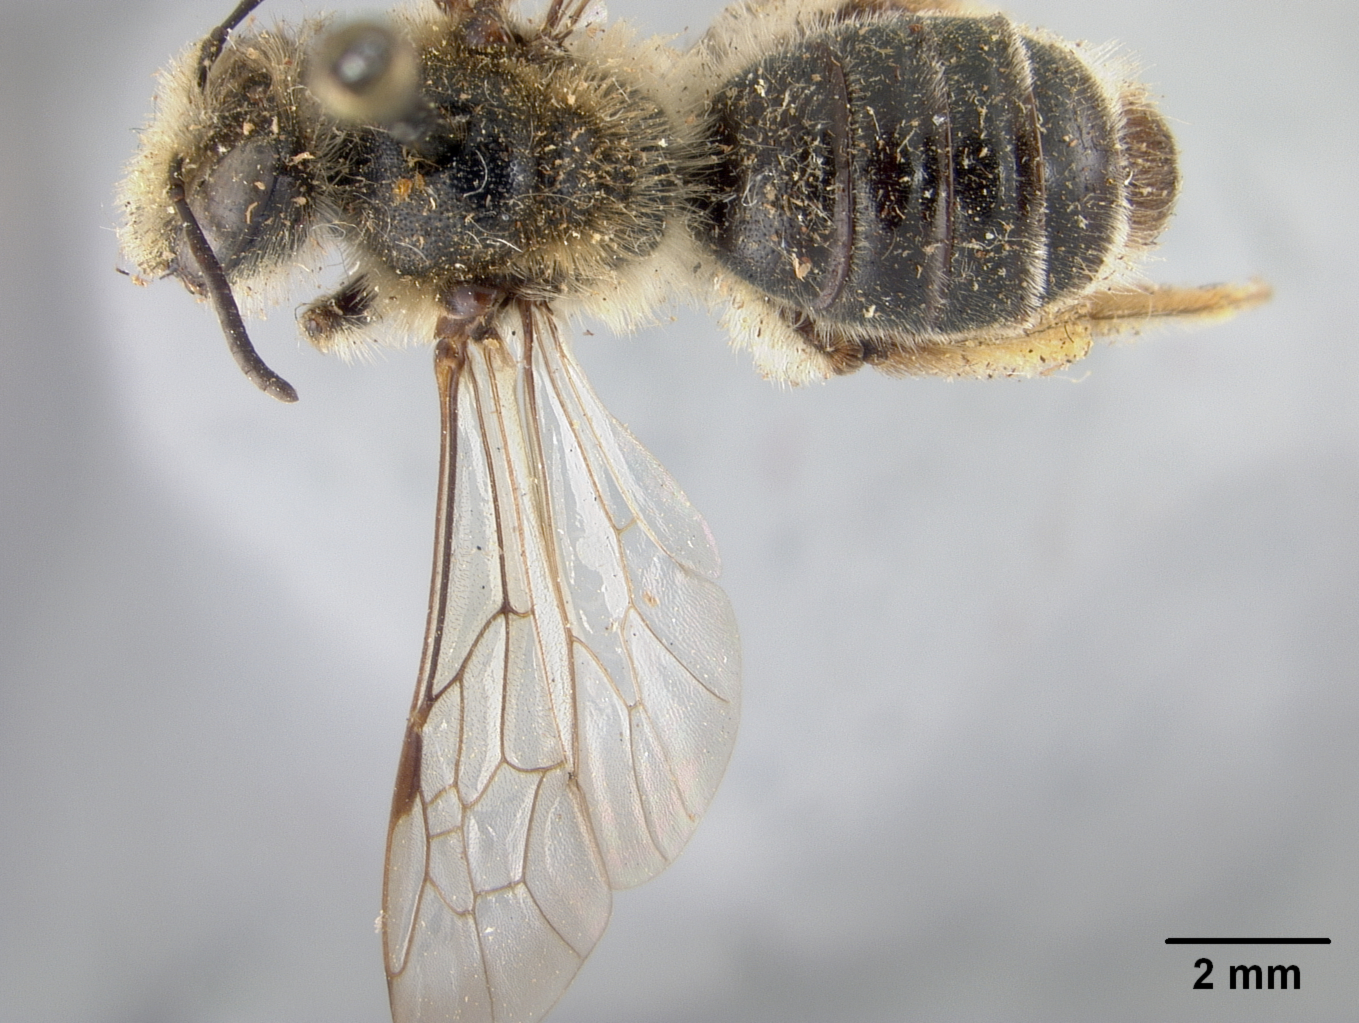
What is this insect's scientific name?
Andrena fukaii
